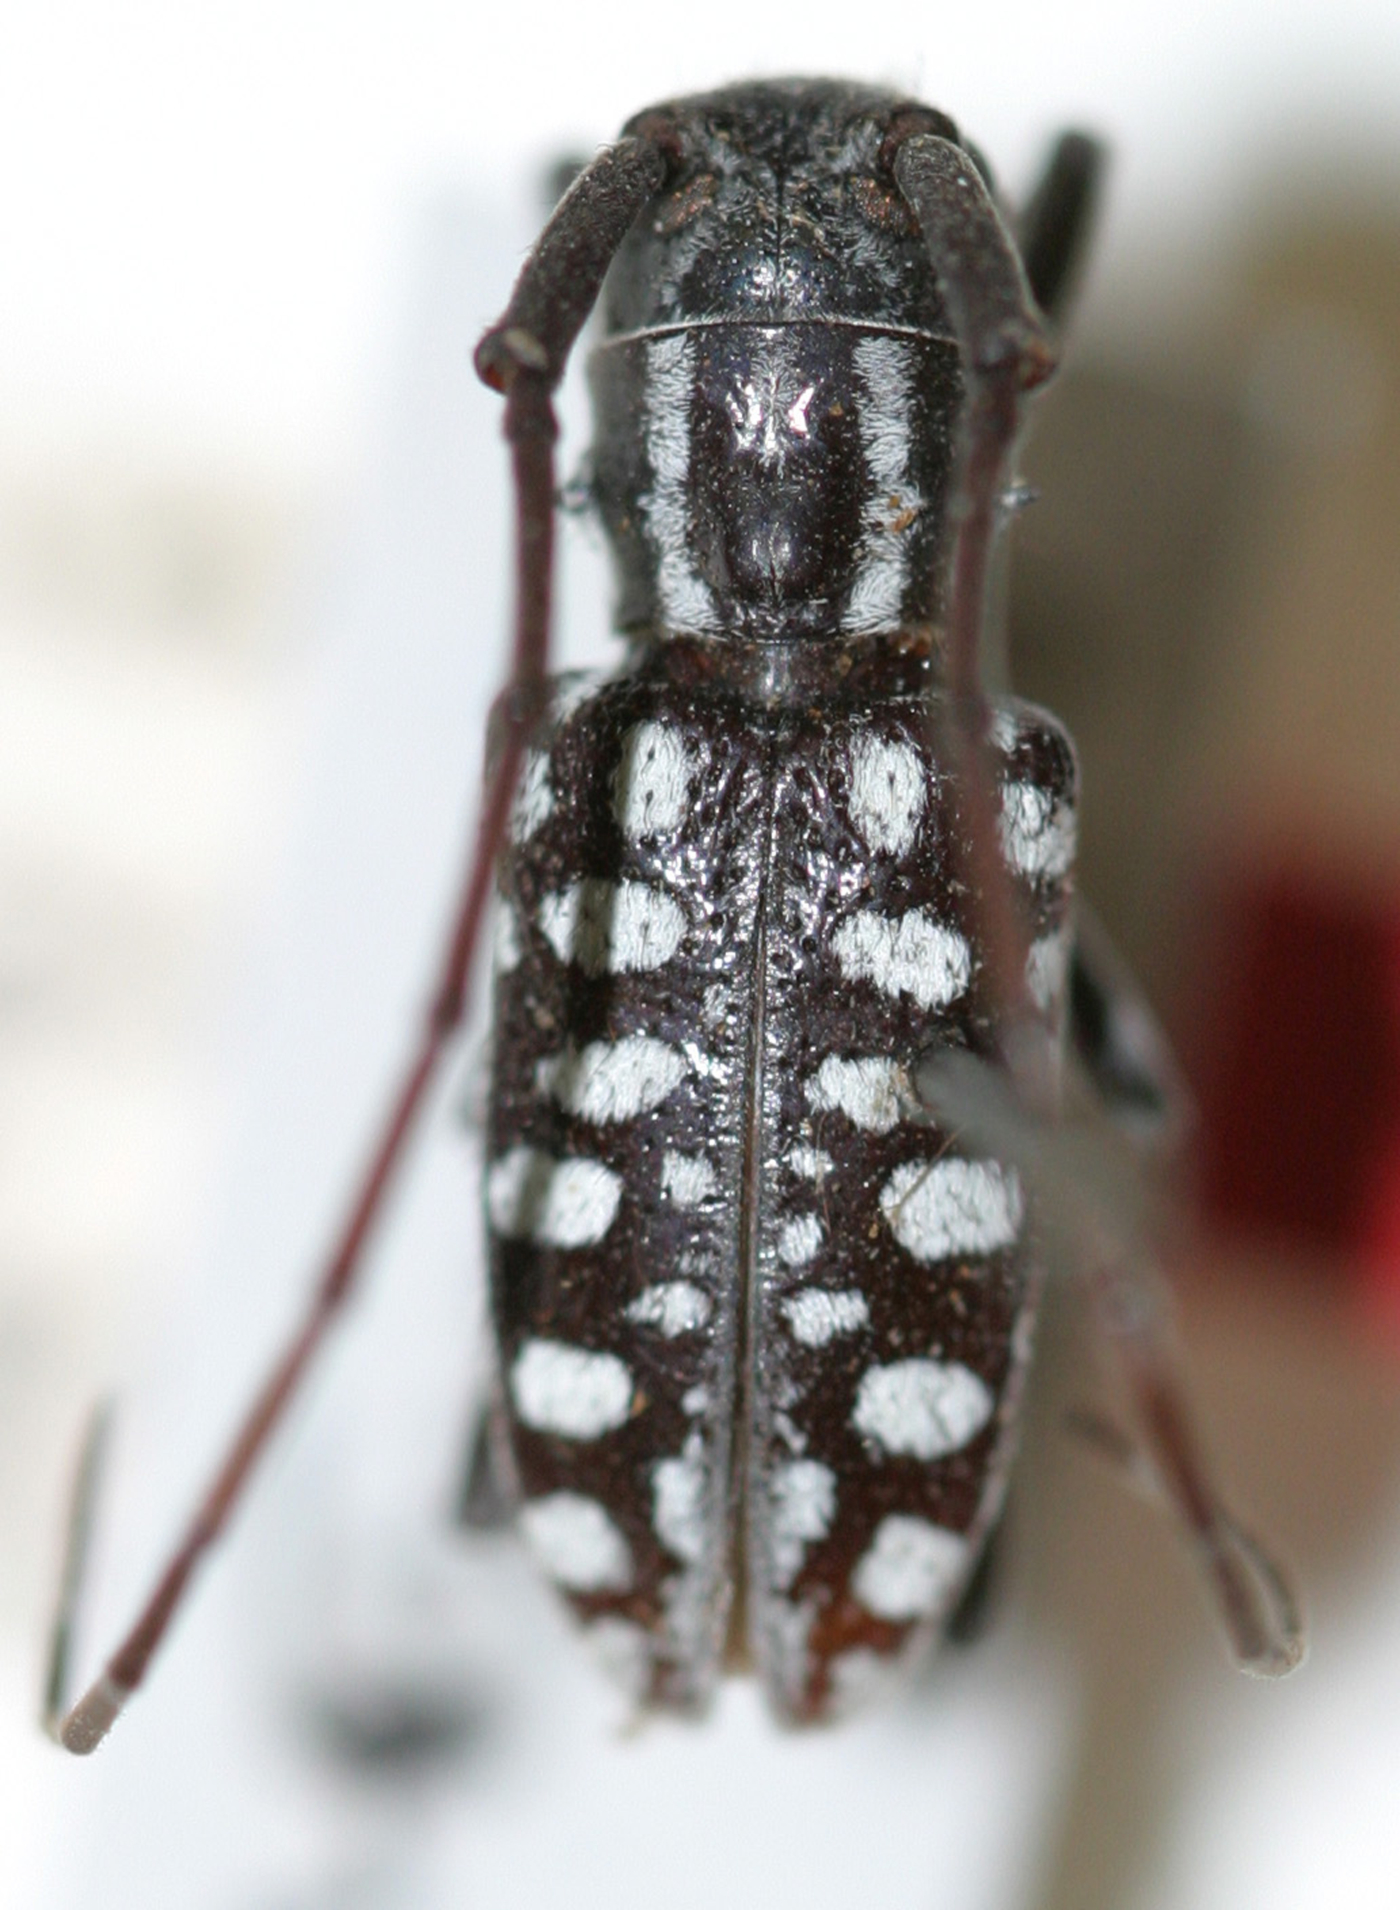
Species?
Anamera densemaculata
